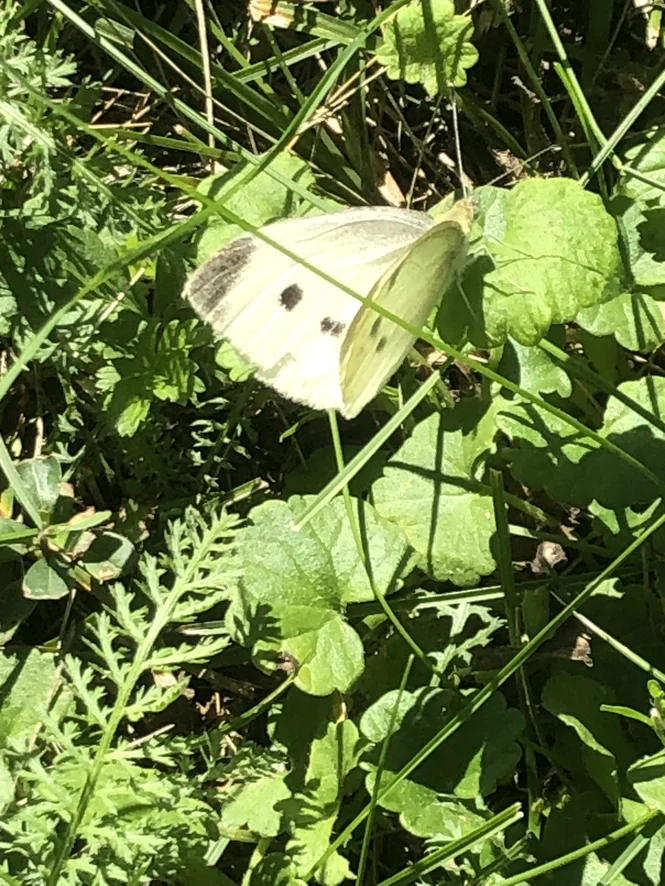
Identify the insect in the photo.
Pieris rapae
